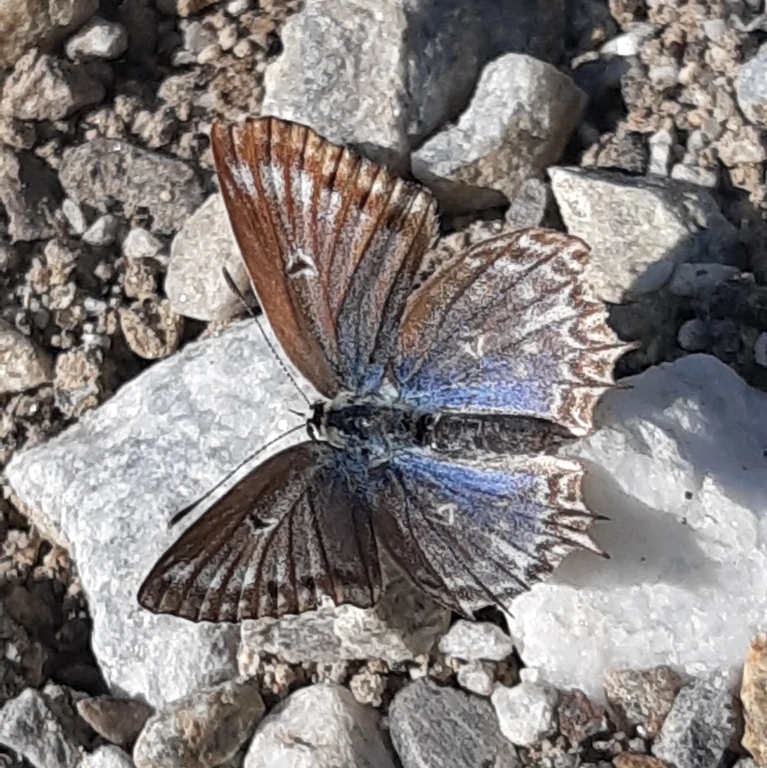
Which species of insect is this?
Polyommatus daphnis
